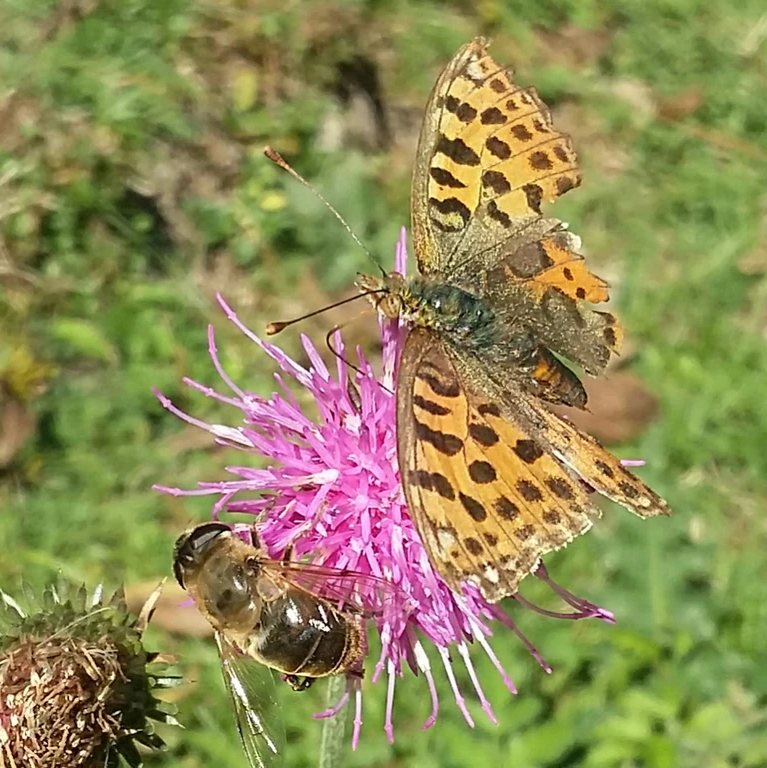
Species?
Issoria lathonia
